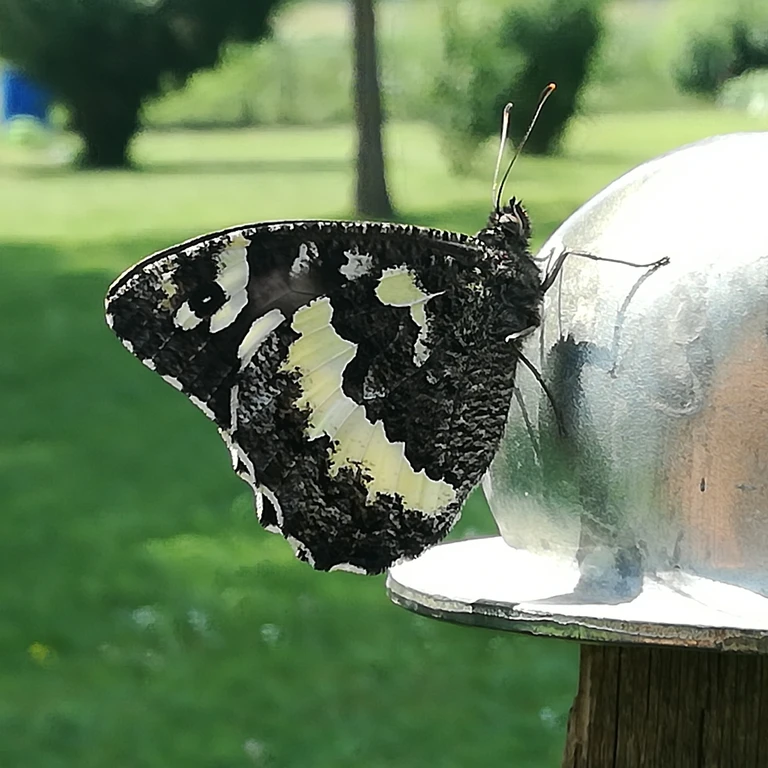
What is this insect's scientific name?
Brintesia circe
